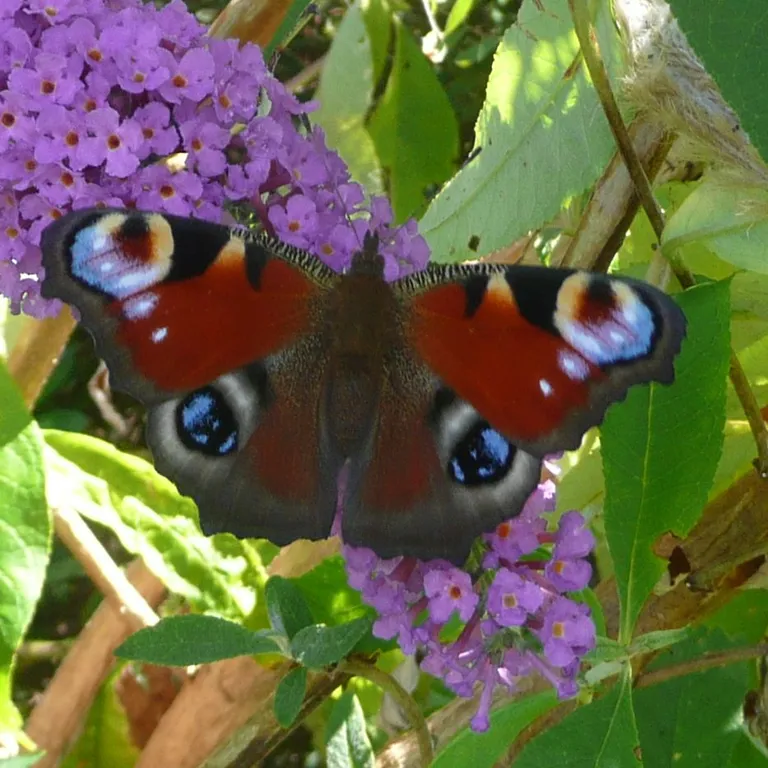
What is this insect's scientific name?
Aglais io
